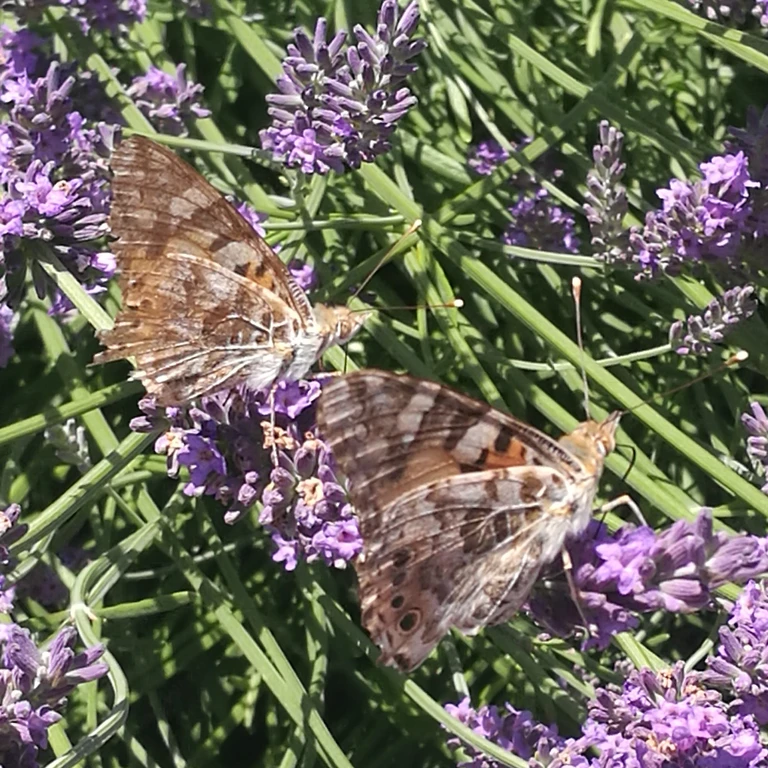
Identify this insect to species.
Vanessa cardui
